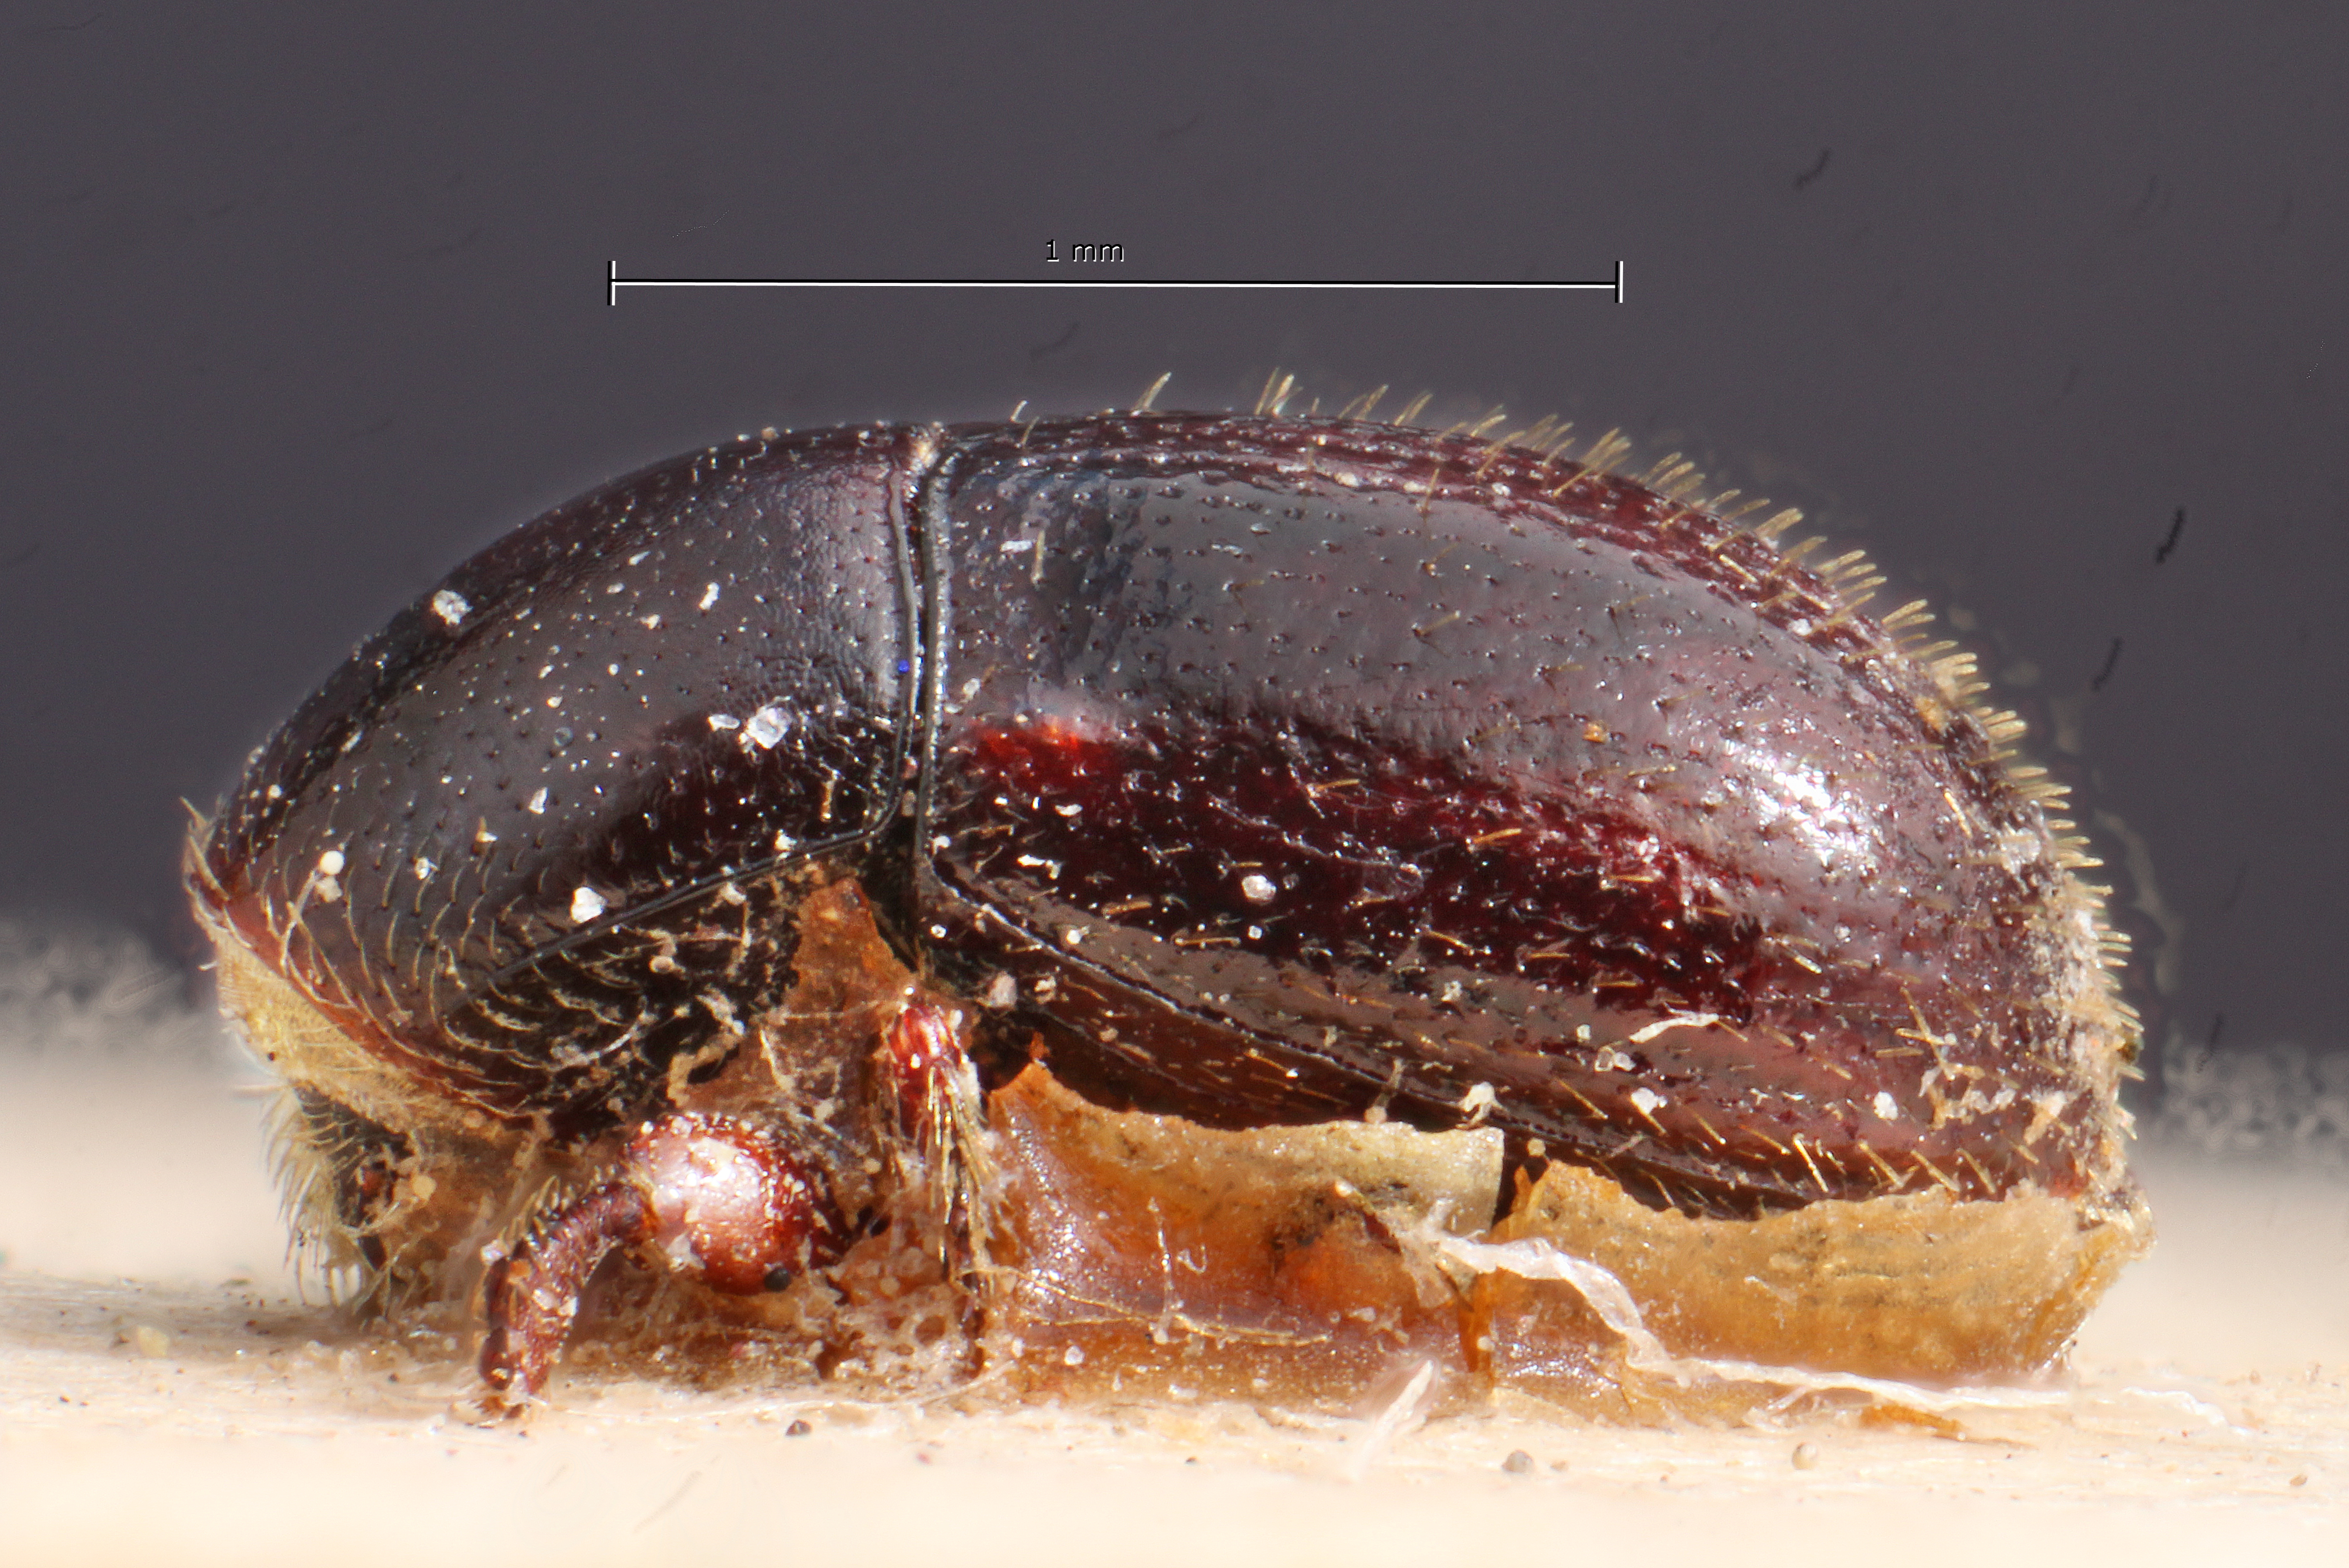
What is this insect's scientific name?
Prionoscelis medius
